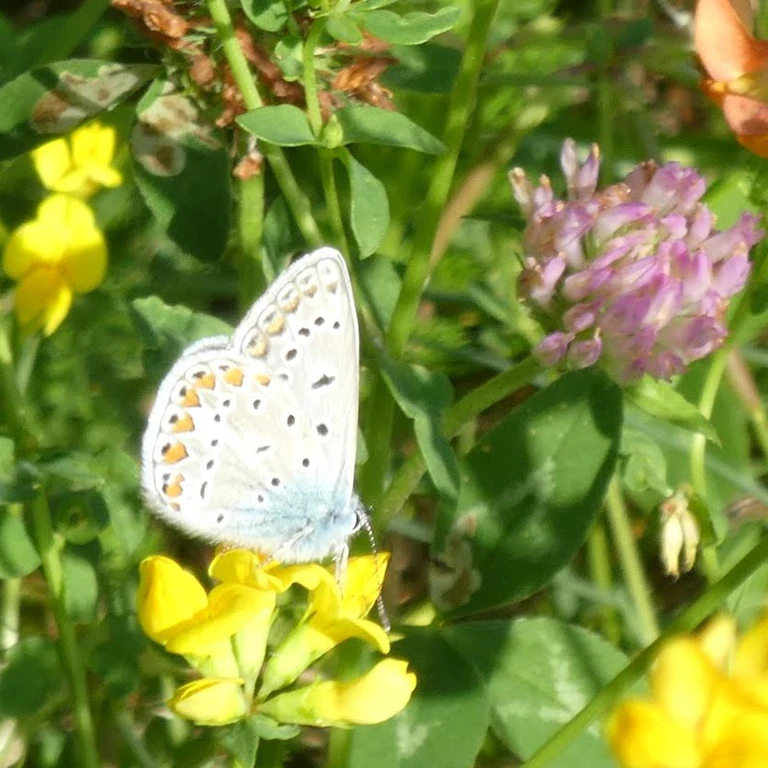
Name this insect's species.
Polyommatus icarus
